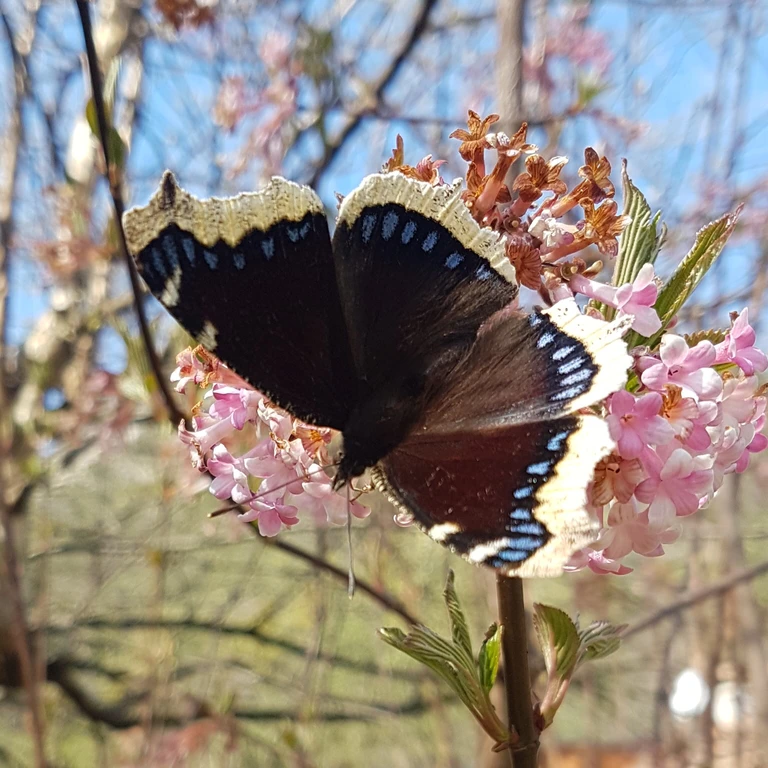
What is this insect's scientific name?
Nymphalis antiopa
